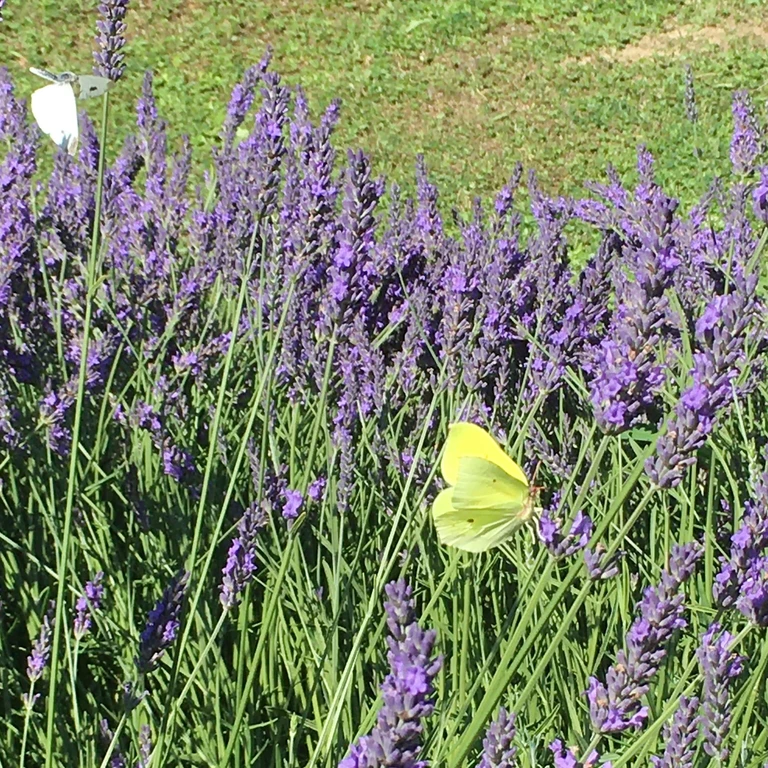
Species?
Gonepteryx rhamni
